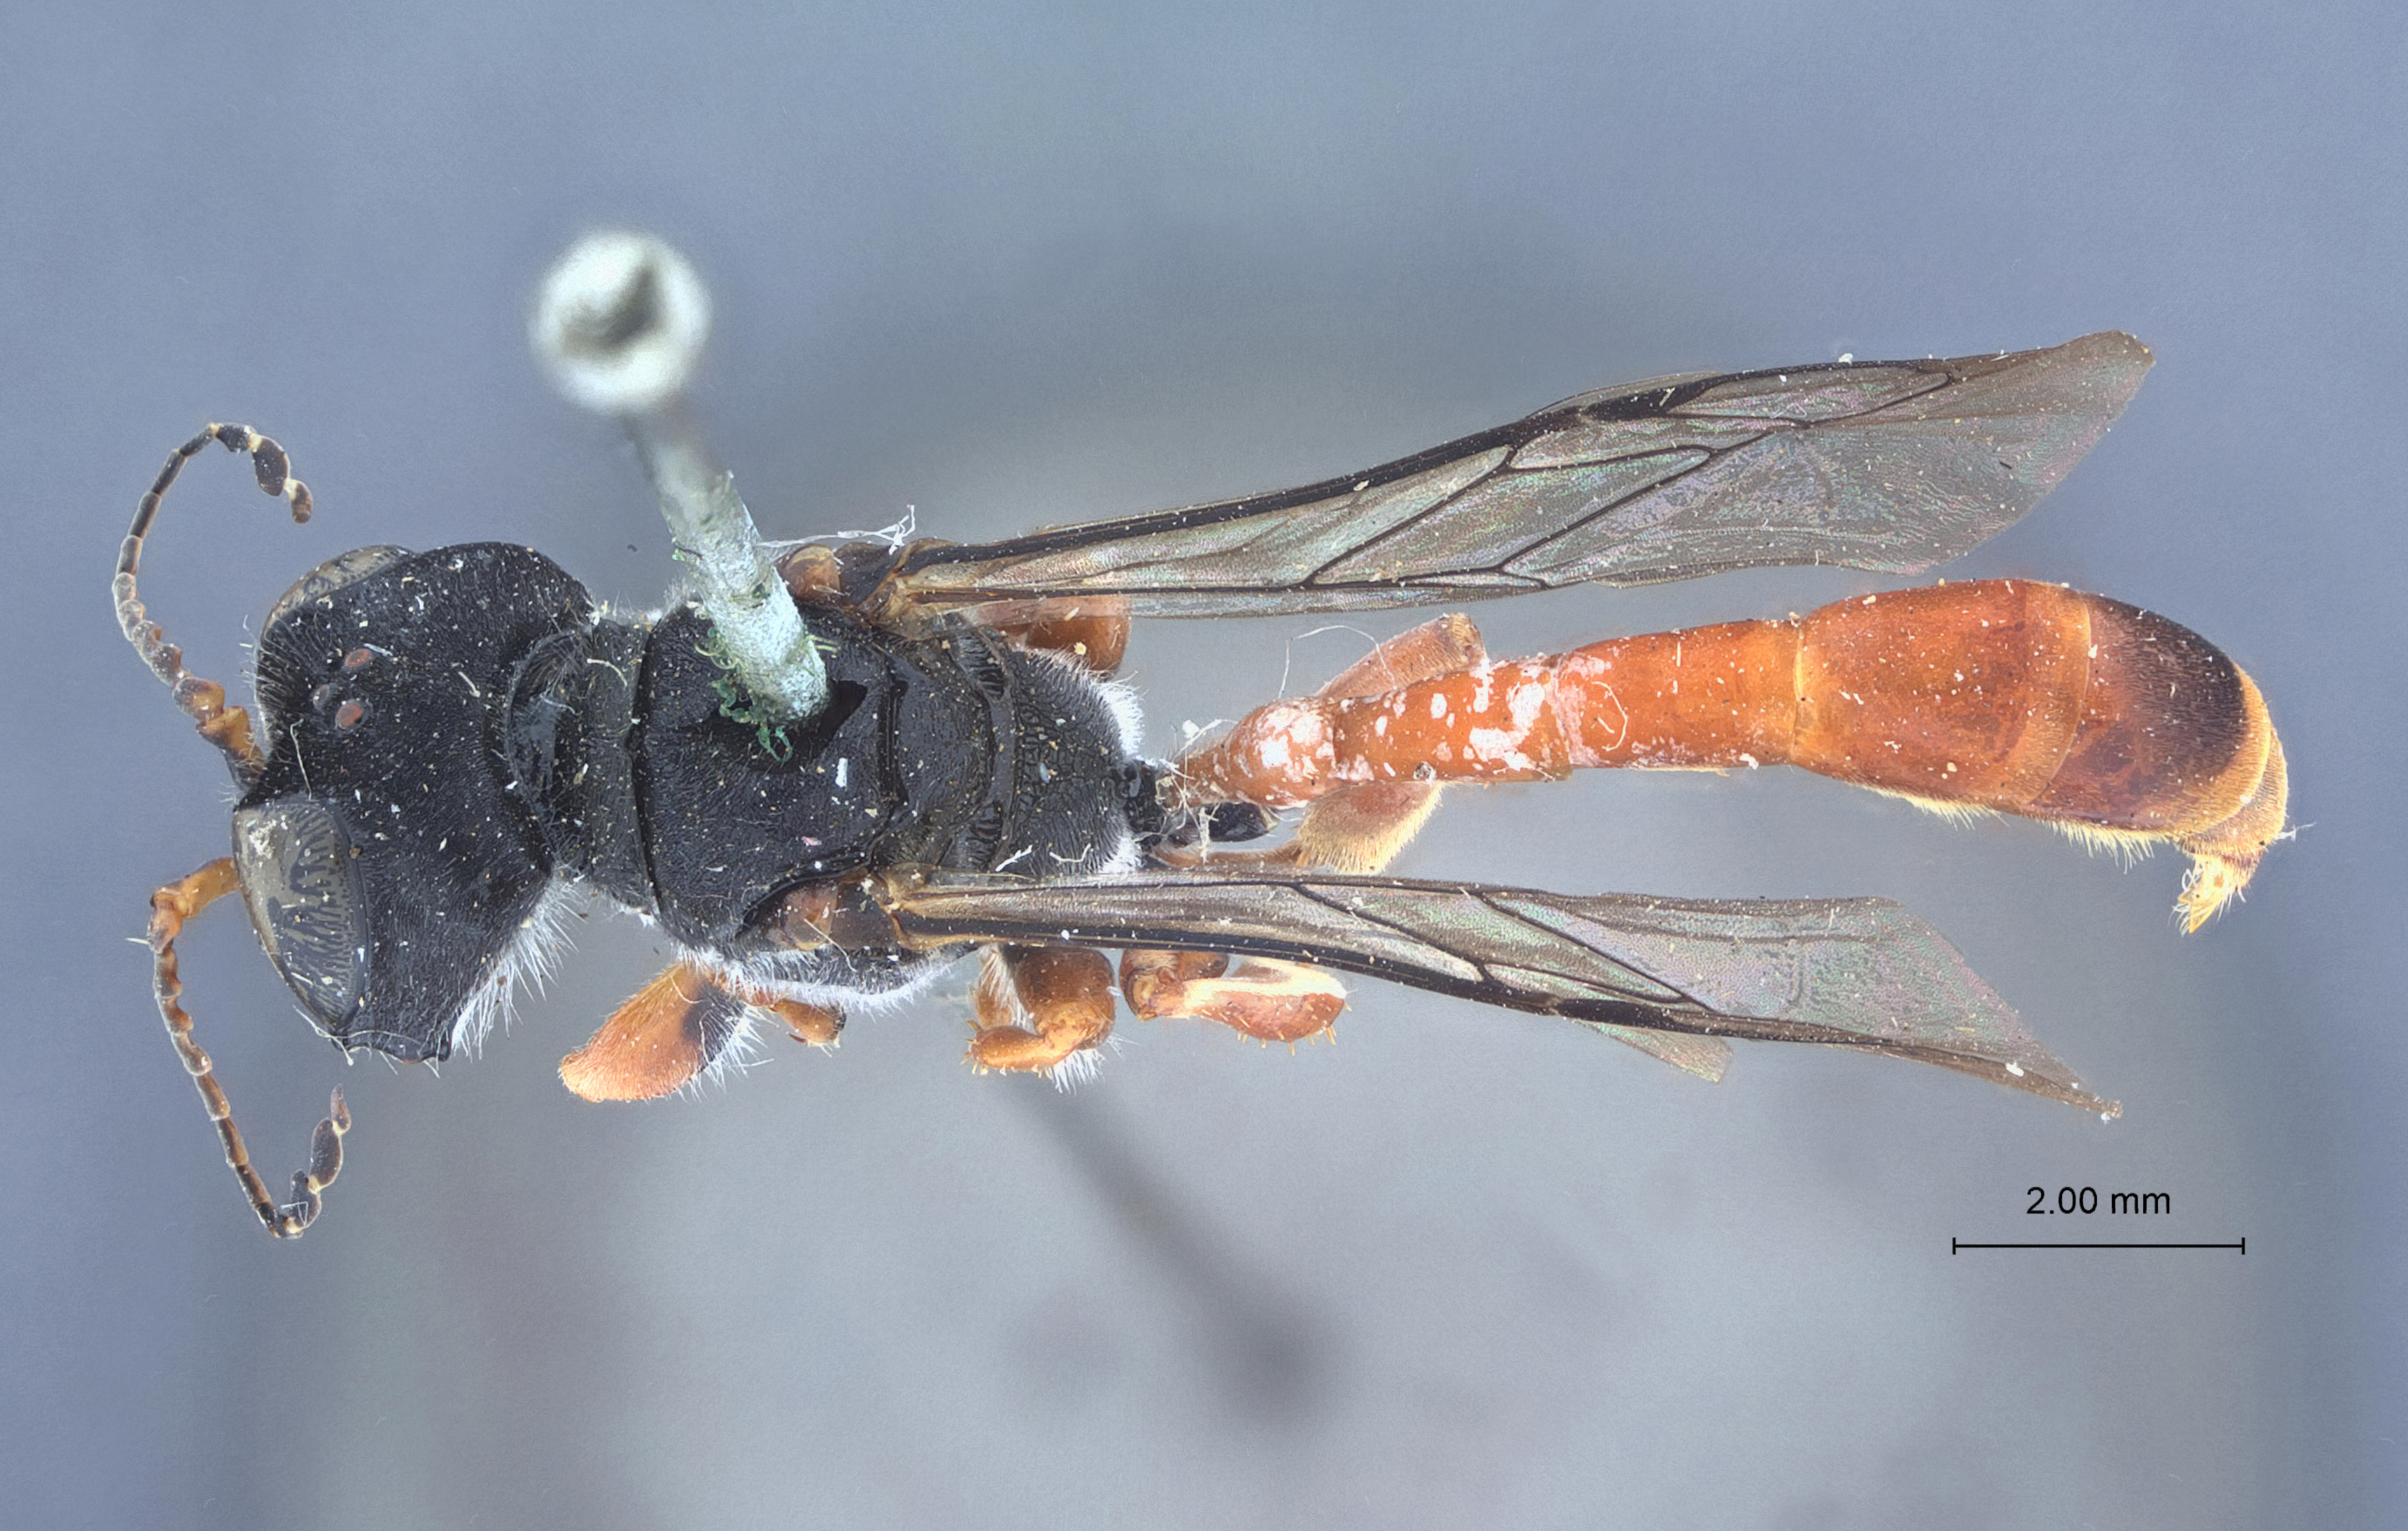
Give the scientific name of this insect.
Podagritus aricae
